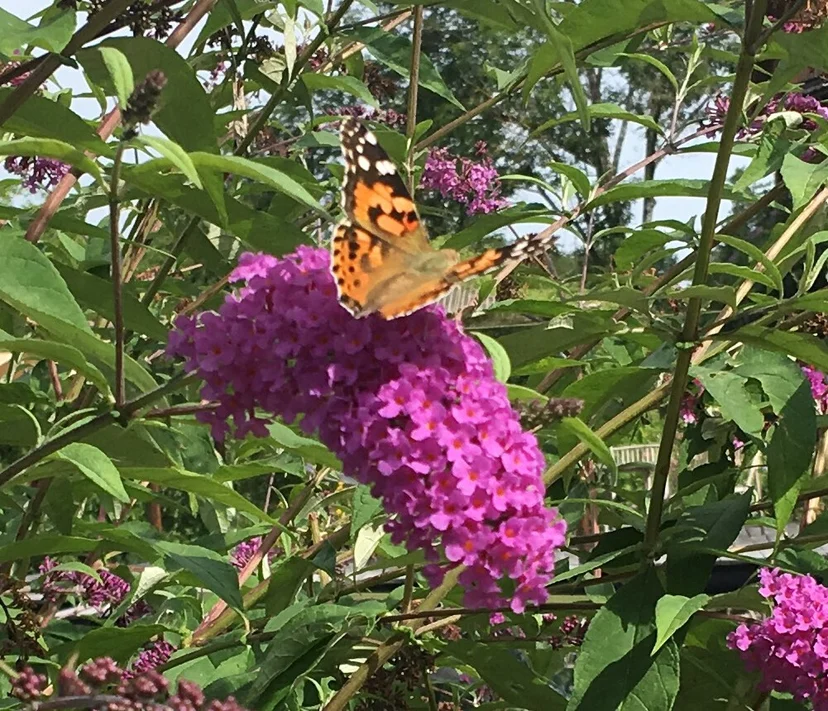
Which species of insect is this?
Vanessa cardui
